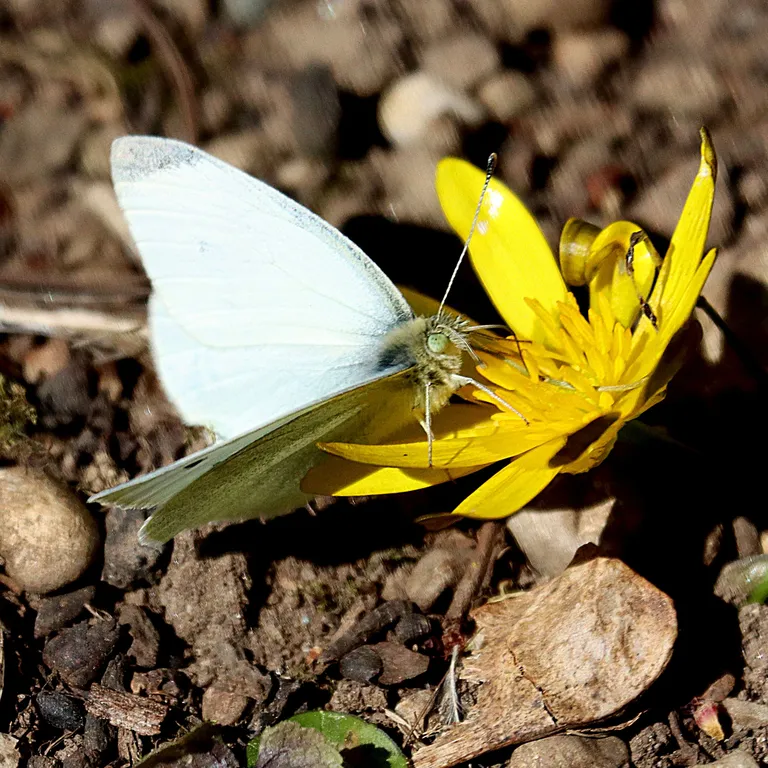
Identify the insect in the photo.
Pieris rapae
